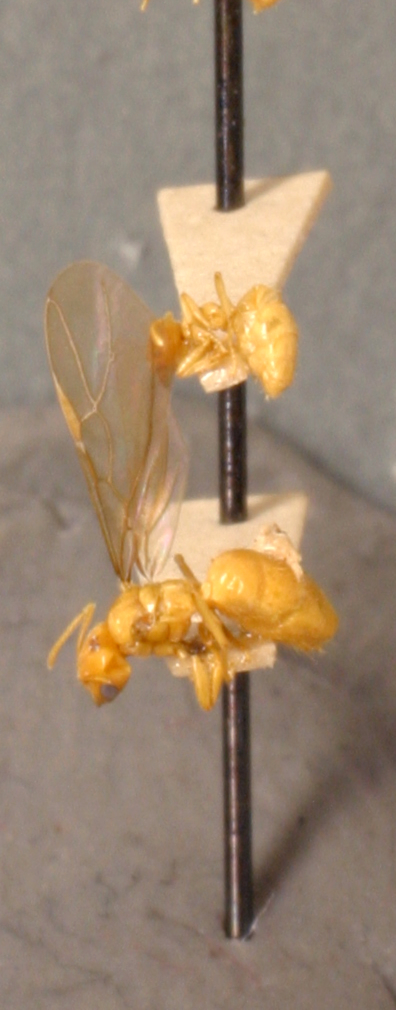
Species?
Acropyga moluccana
